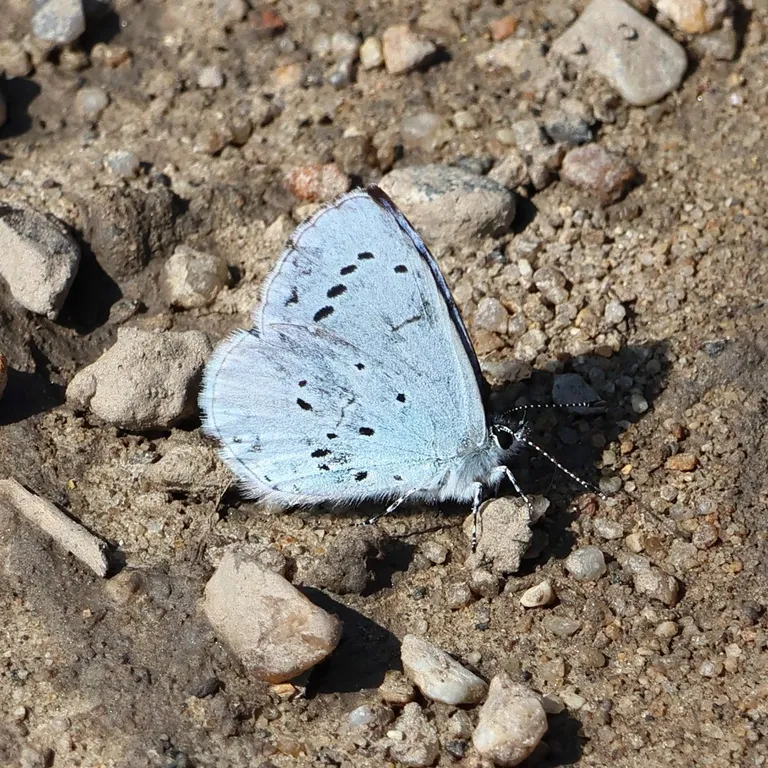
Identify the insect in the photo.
Celastrina argiolus
